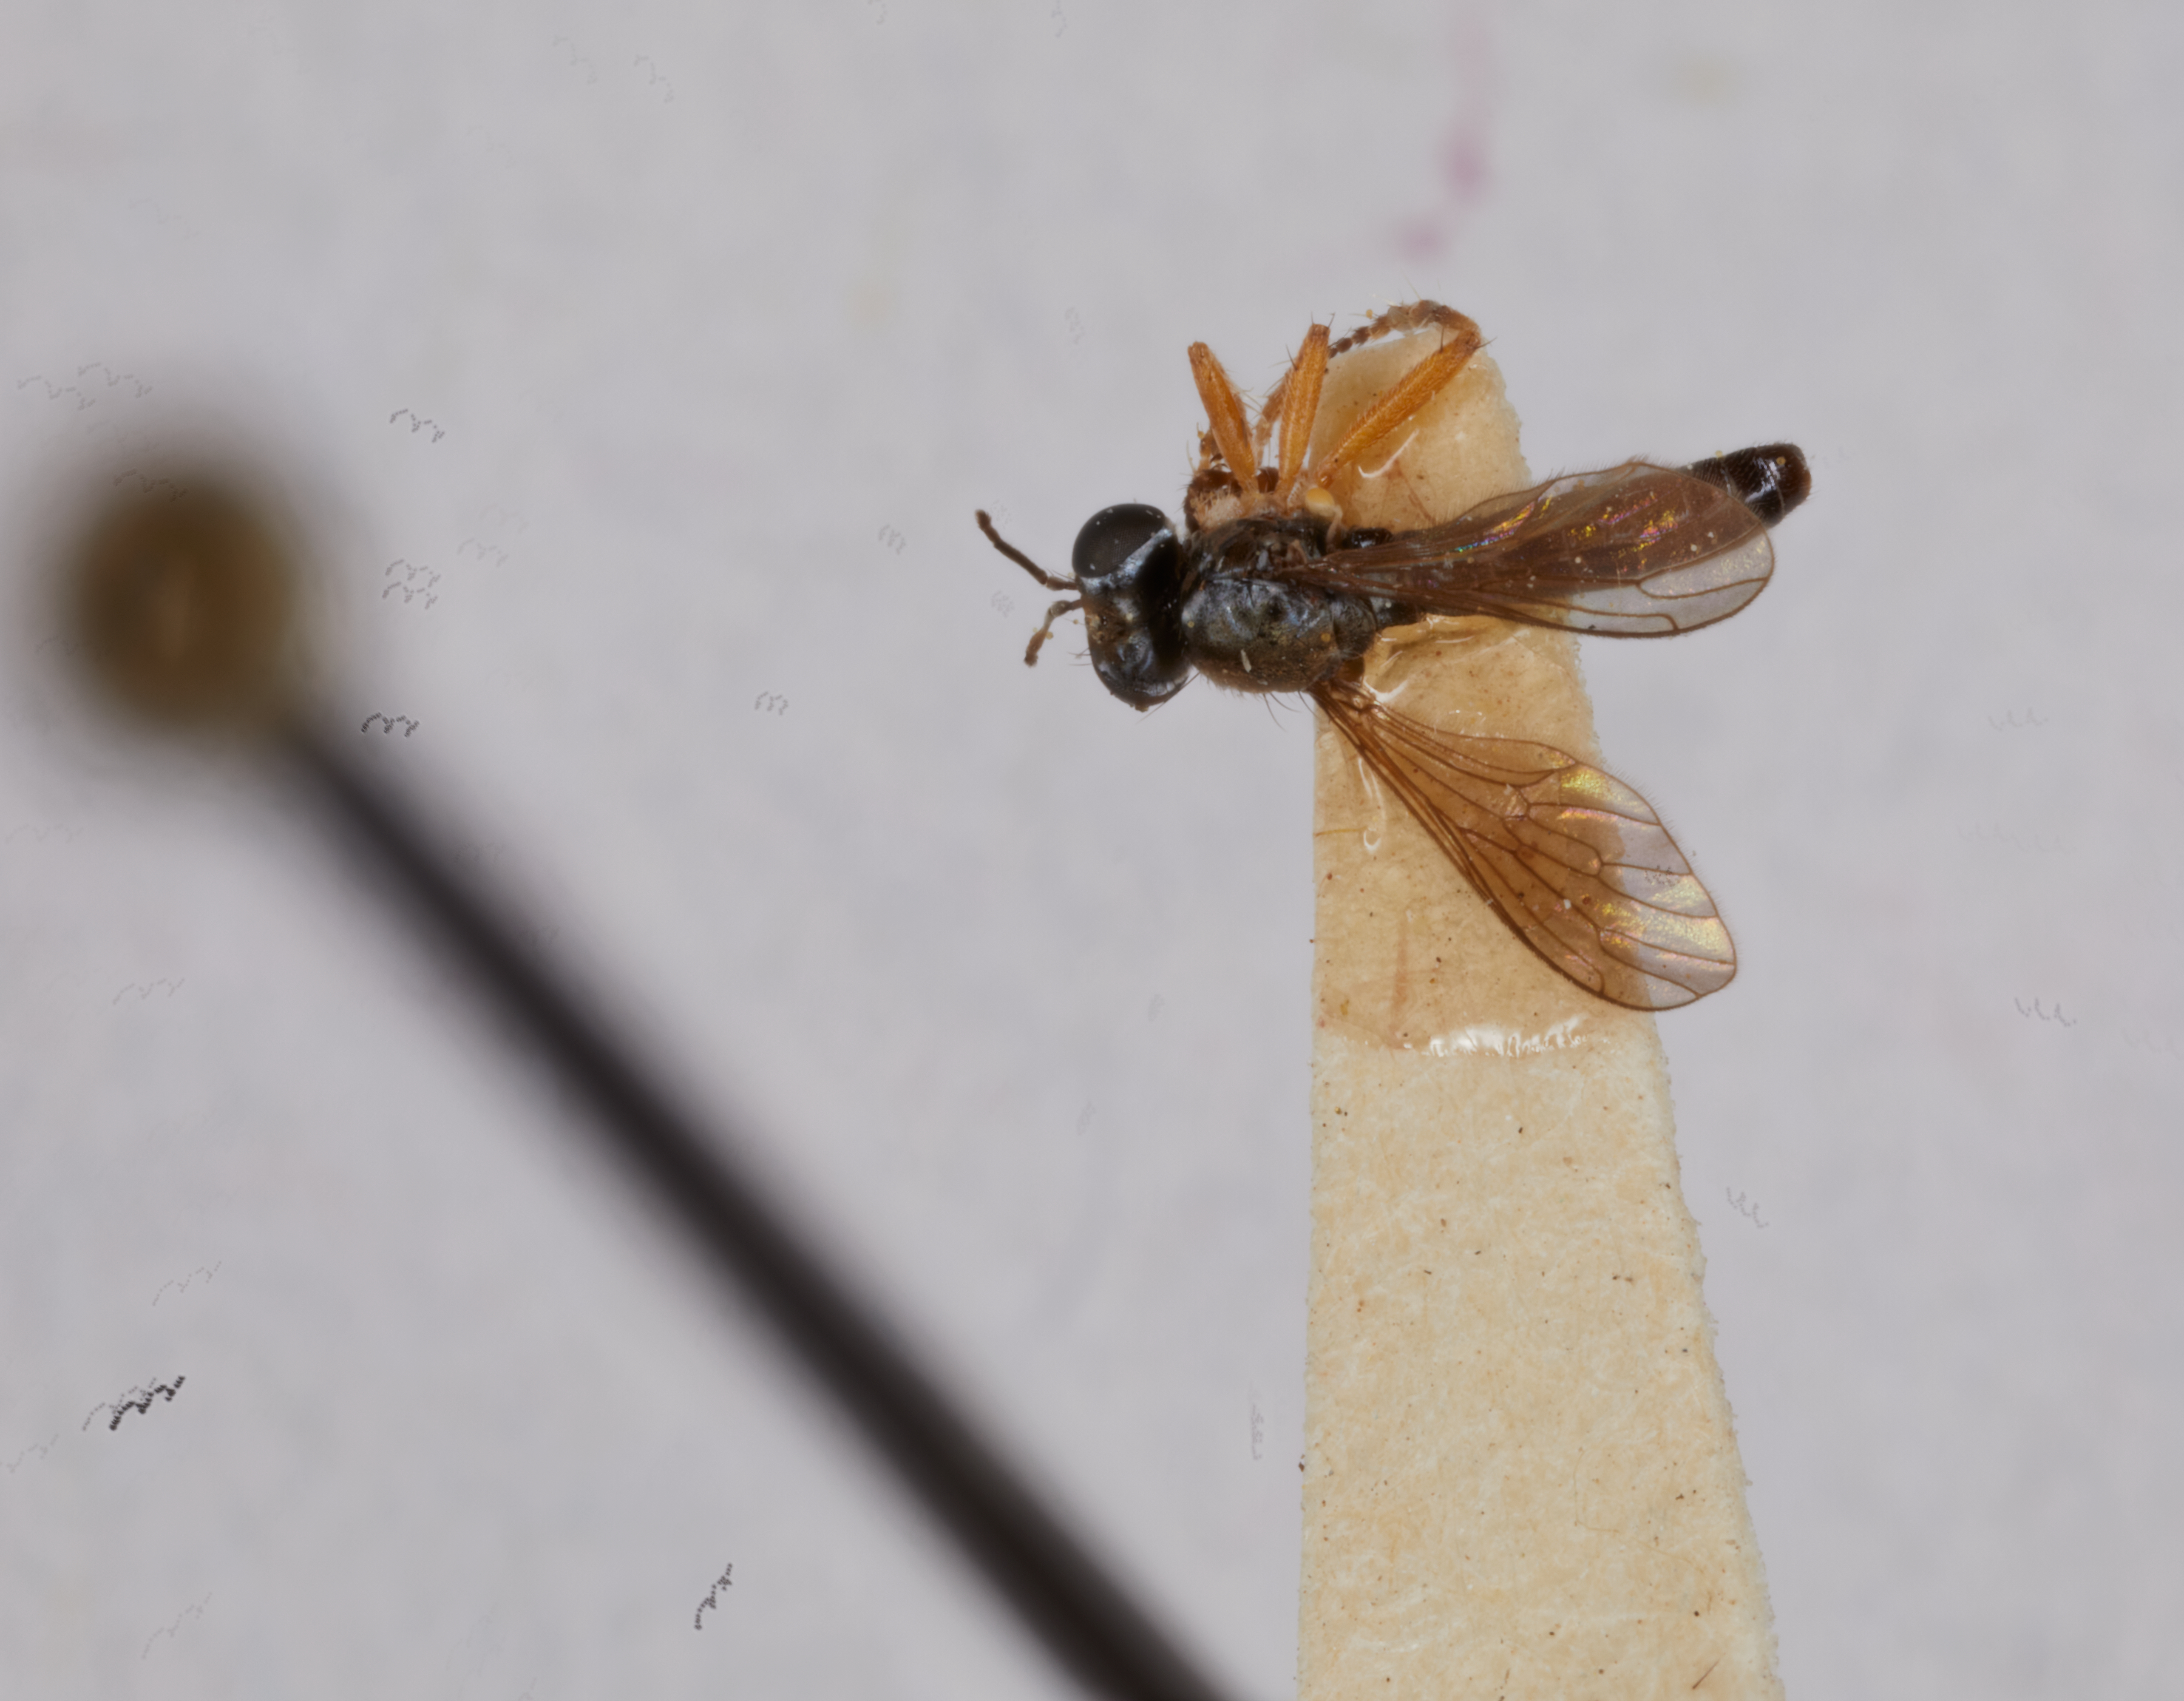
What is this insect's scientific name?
Townsendia gracilis
